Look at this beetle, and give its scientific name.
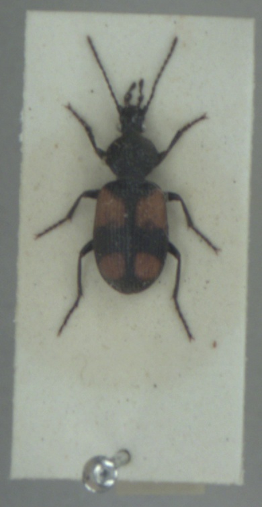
Panagaeus bipustulatus
